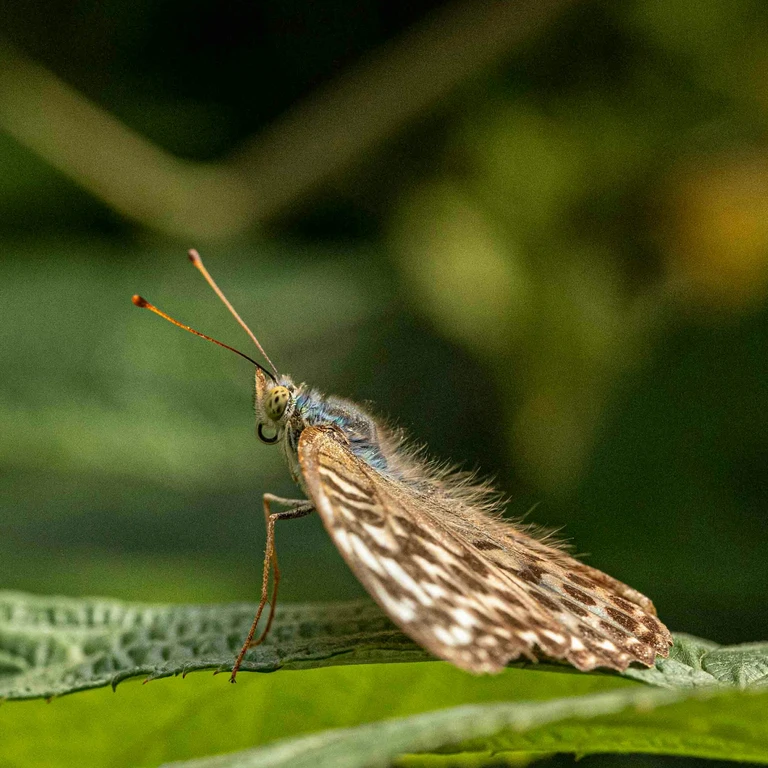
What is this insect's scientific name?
Argynnis paphia
